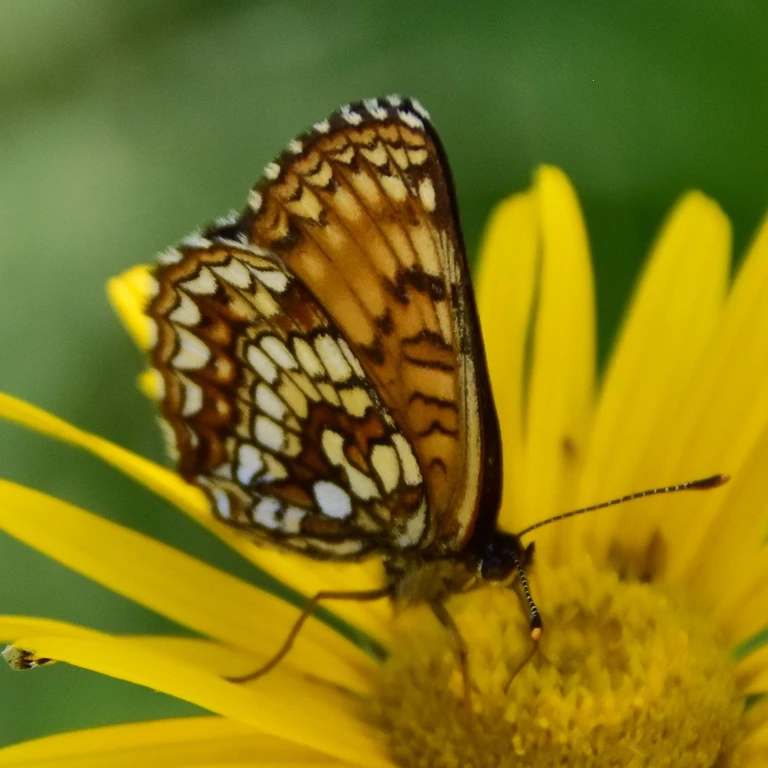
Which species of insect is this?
Melitaea diamina
